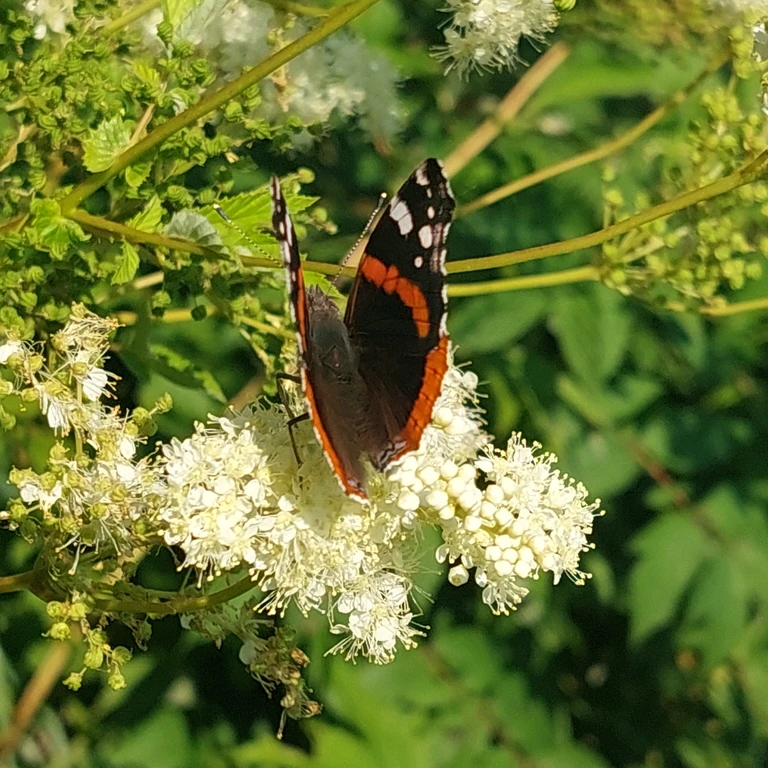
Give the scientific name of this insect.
Vanessa atalanta
